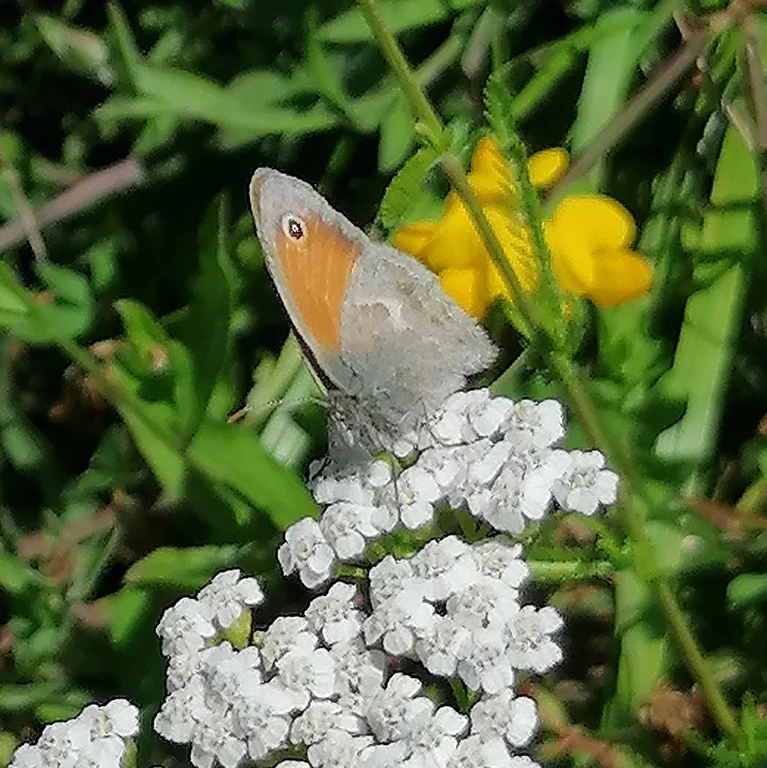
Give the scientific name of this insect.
Coenonympha pamphilus
